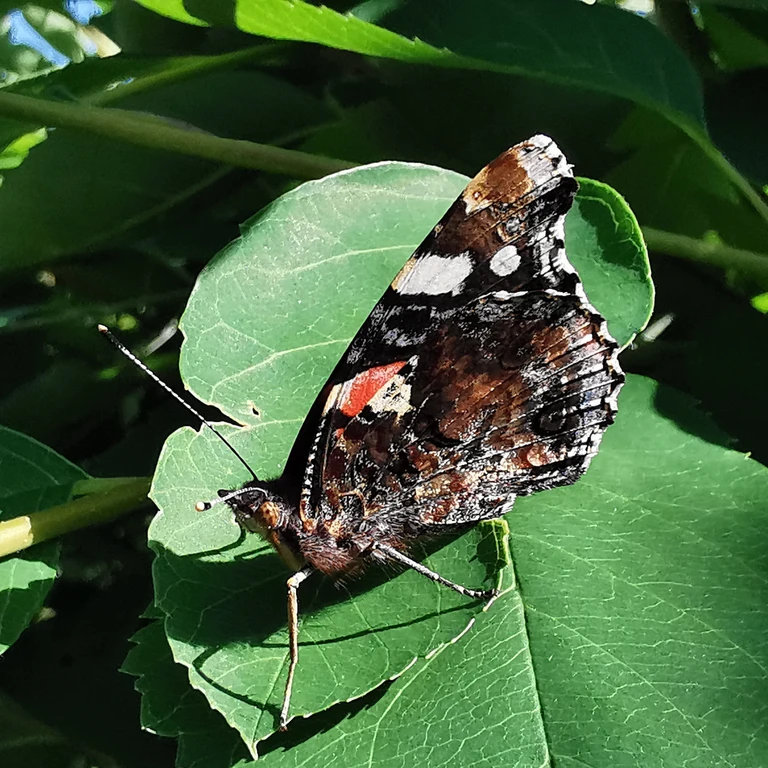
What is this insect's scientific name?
Vanessa atalanta
